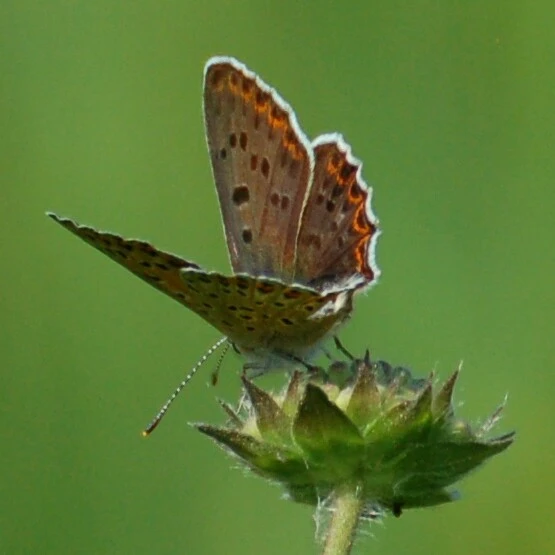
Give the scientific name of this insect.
Lycaena tityrus (also Loweia tityrus)
